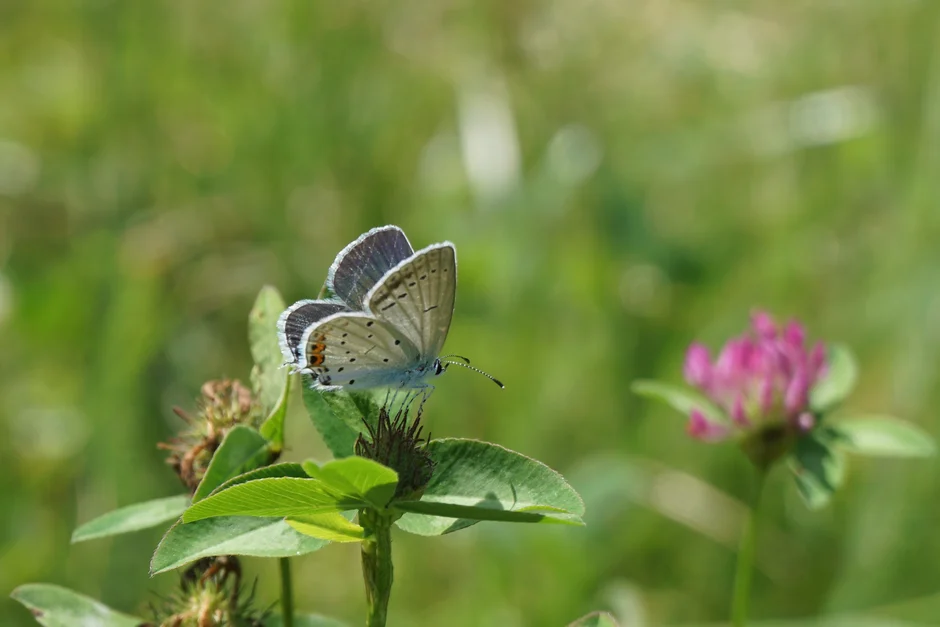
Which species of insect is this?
Cupido argiades (also Elkalyce argiades)
